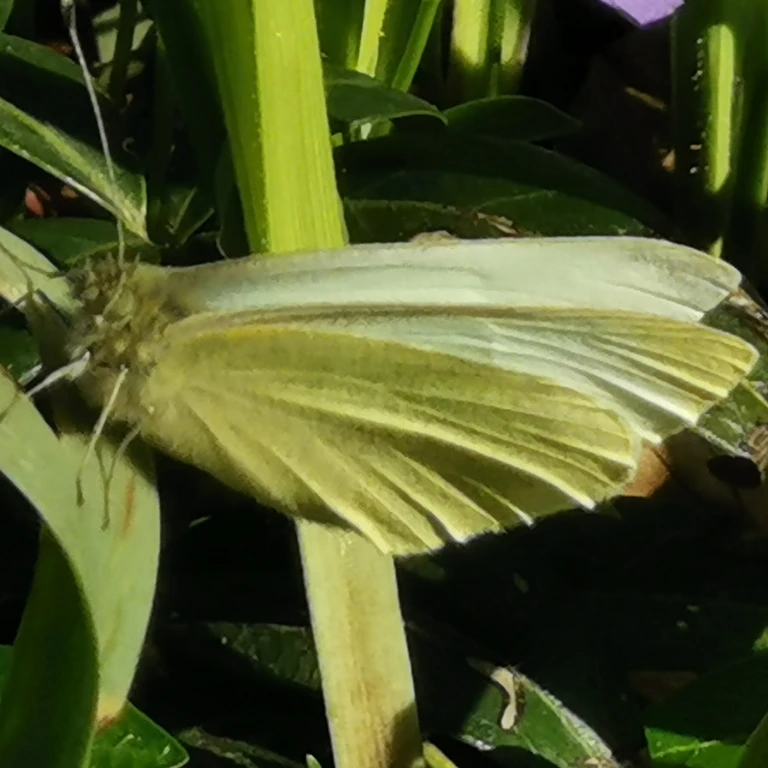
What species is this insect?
Pieris rapae
